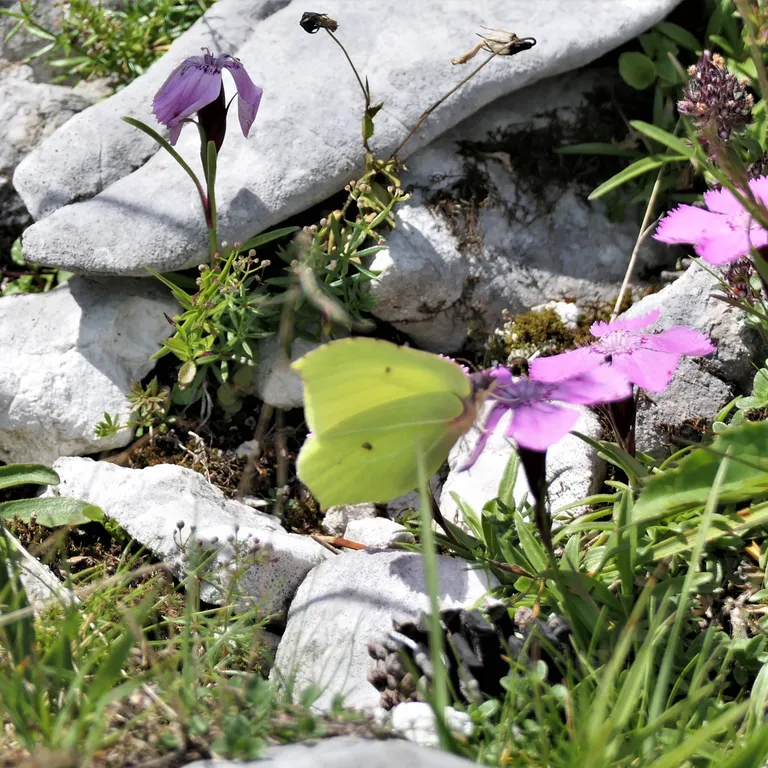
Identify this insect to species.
Gonepteryx rhamni
